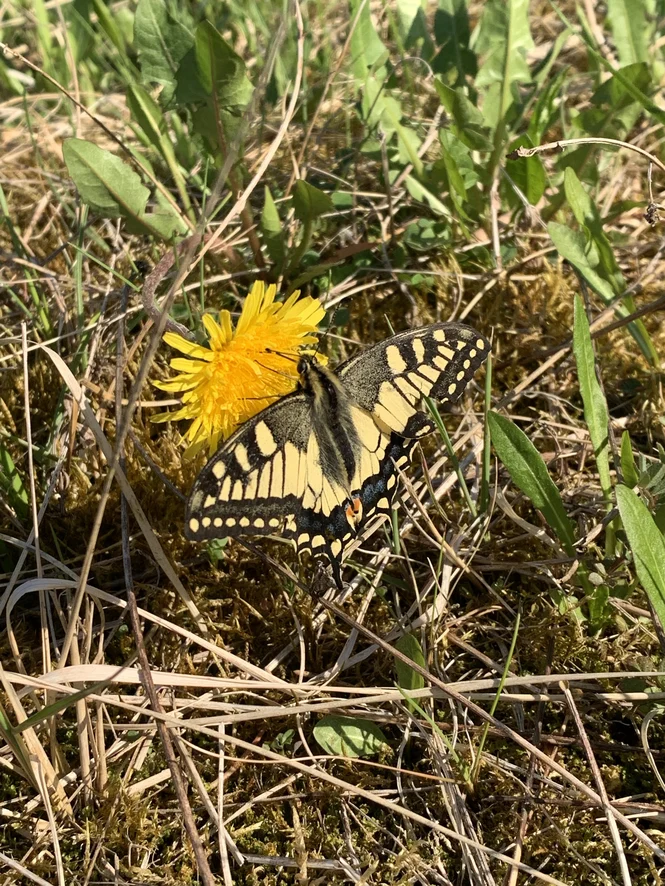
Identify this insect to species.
Papilio machaon
